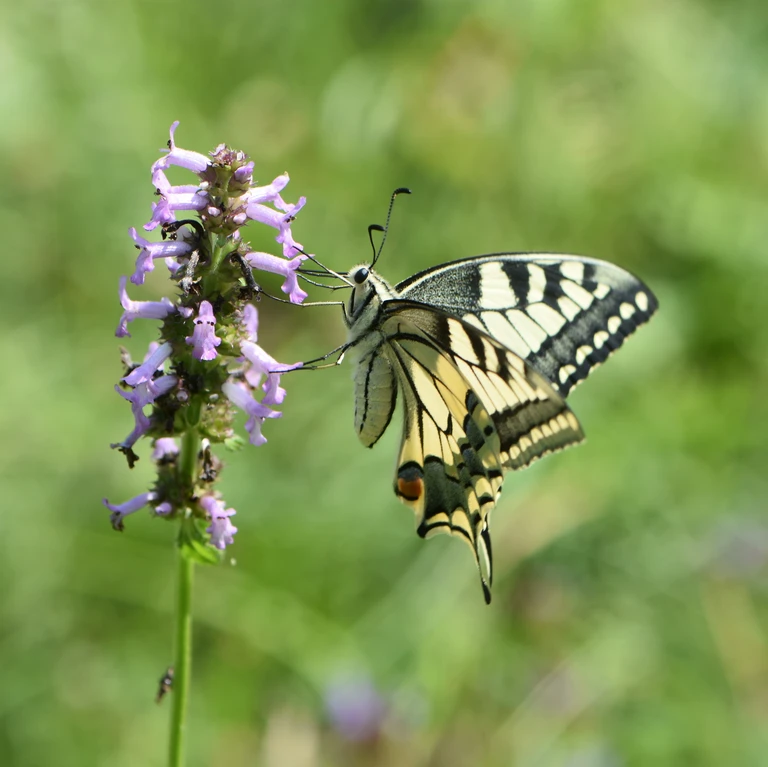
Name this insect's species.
Papilio machaon
